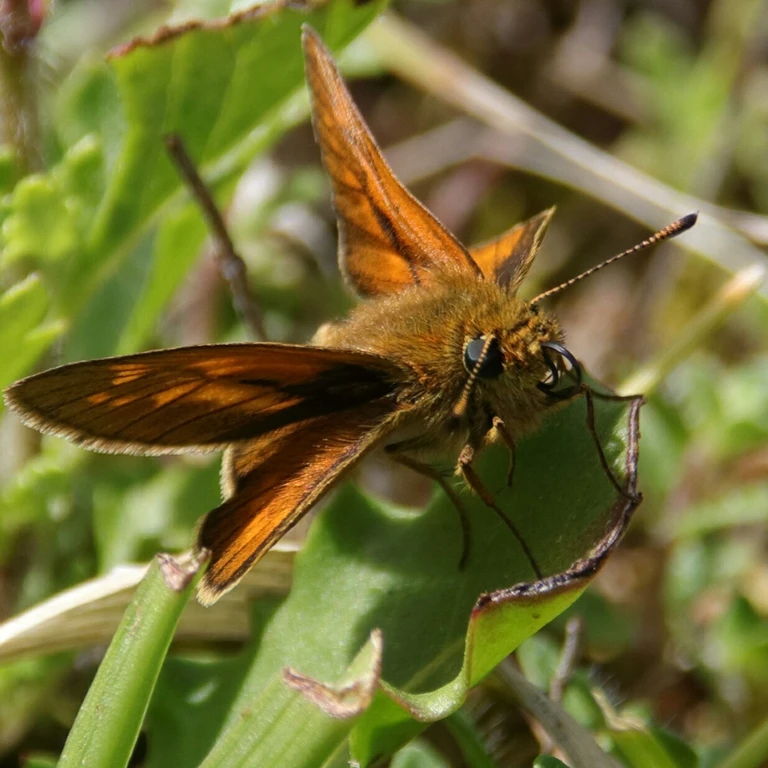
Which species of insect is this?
Ochlodes sylvanus (also Ochlodes venata)
